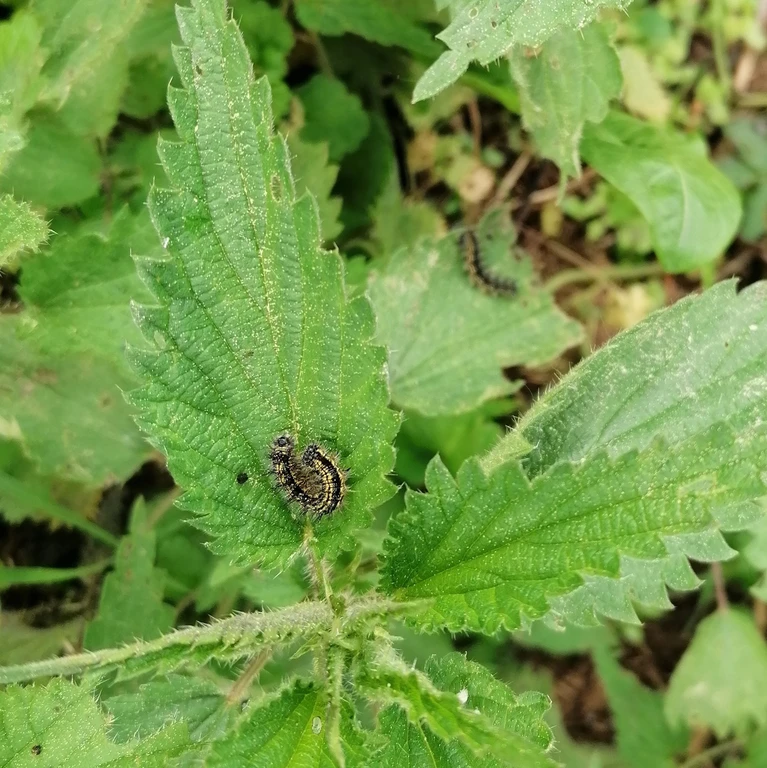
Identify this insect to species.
Aglais urticae
